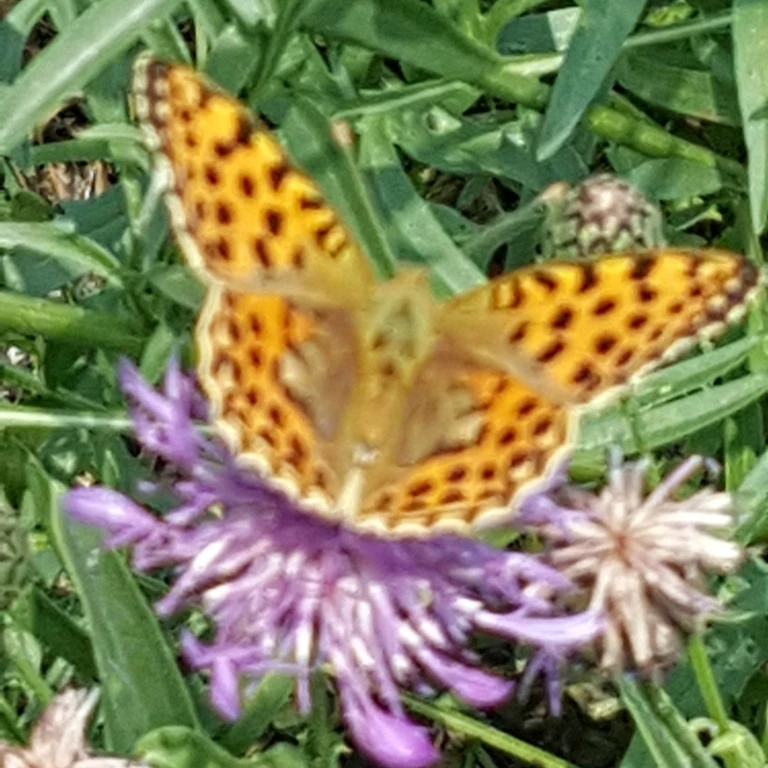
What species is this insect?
Issoria lathonia
